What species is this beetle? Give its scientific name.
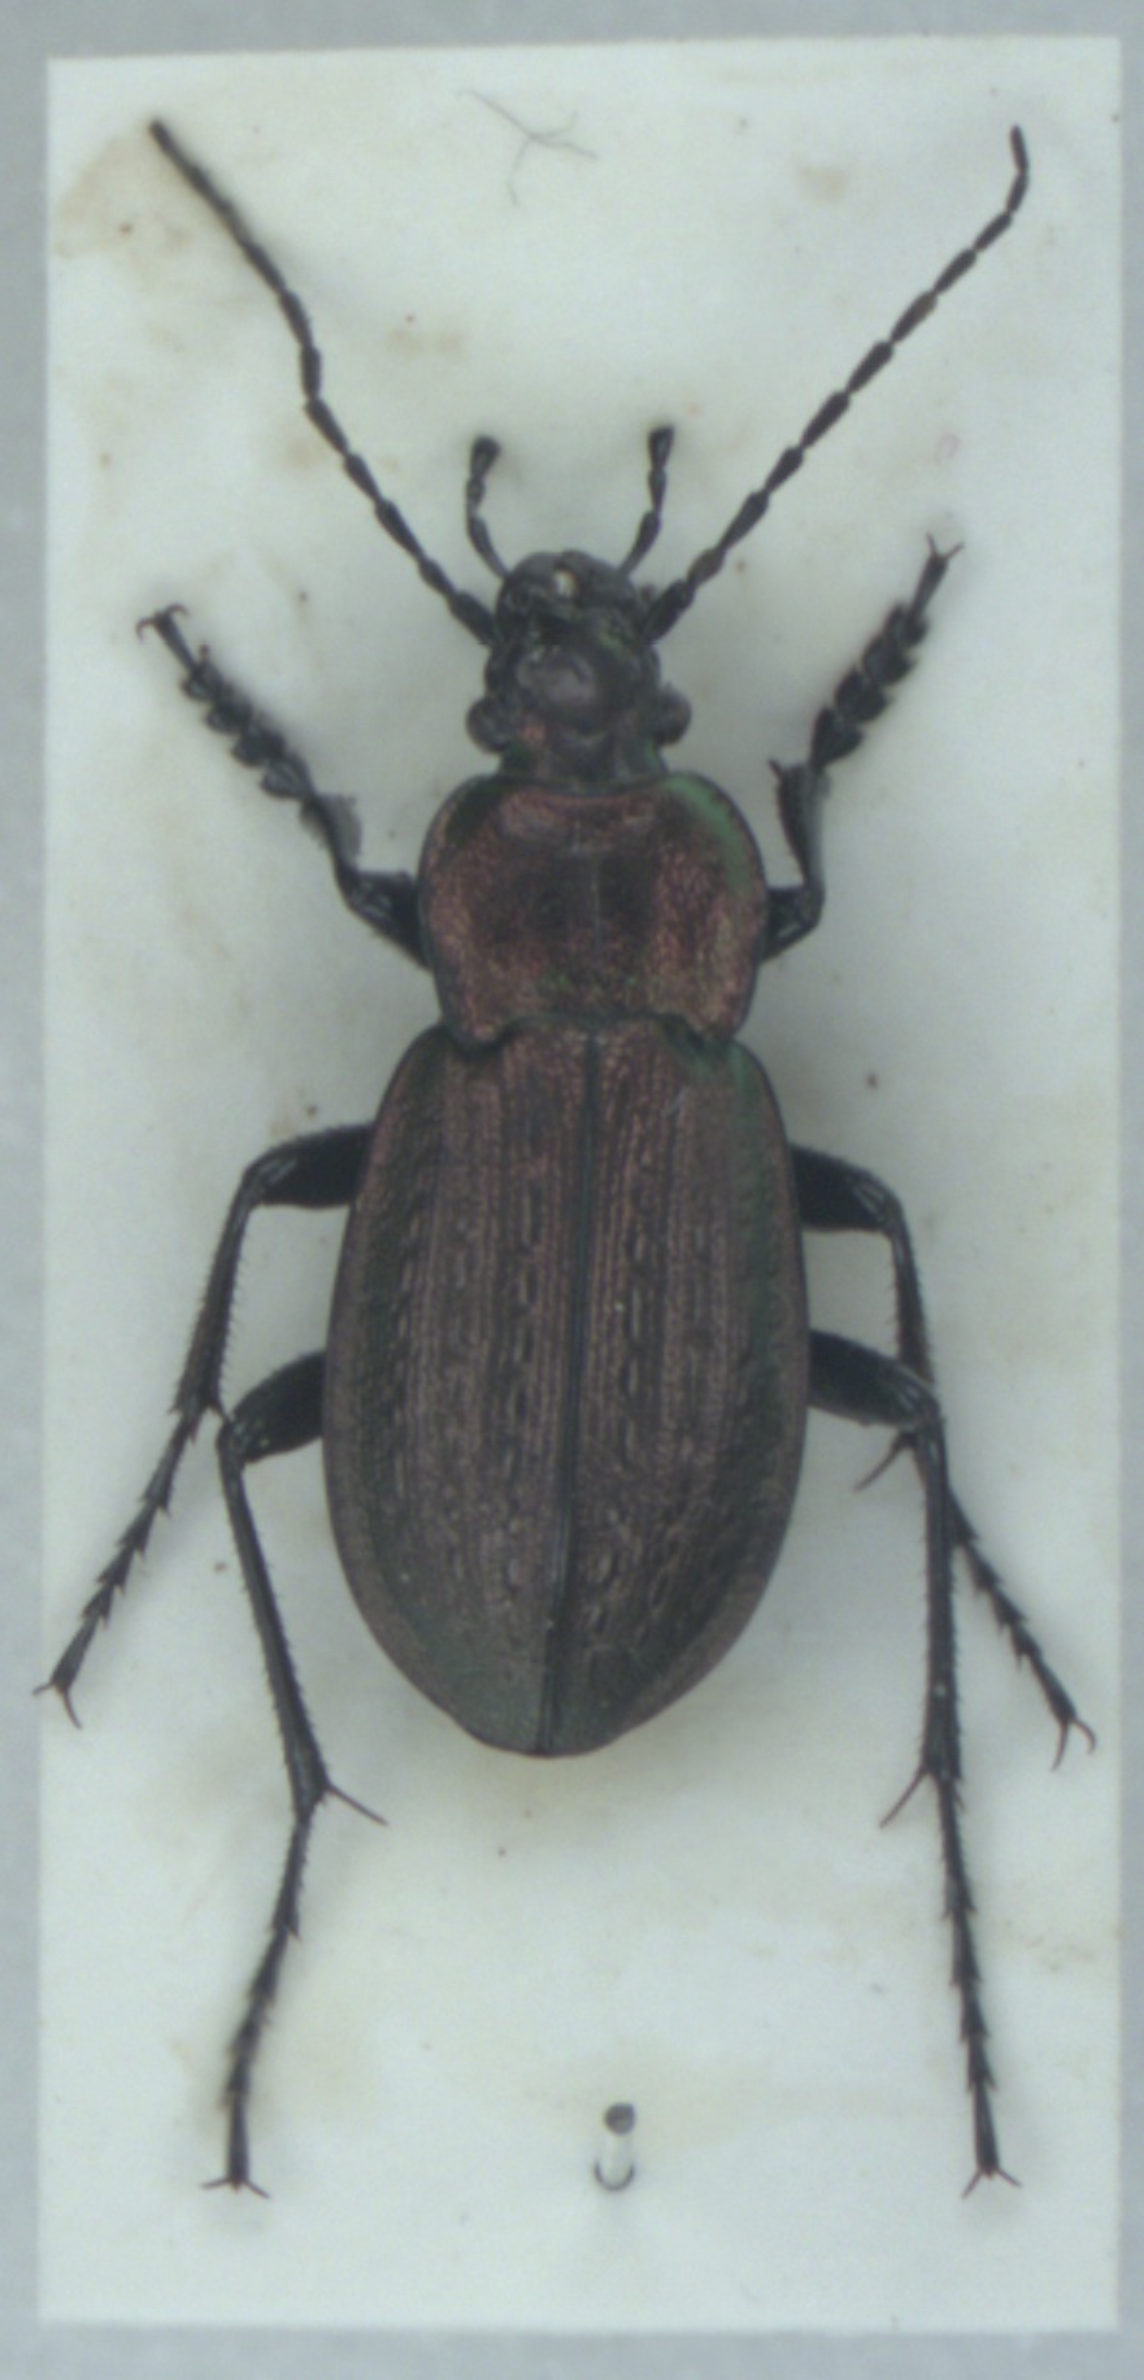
Carabus arvensis
